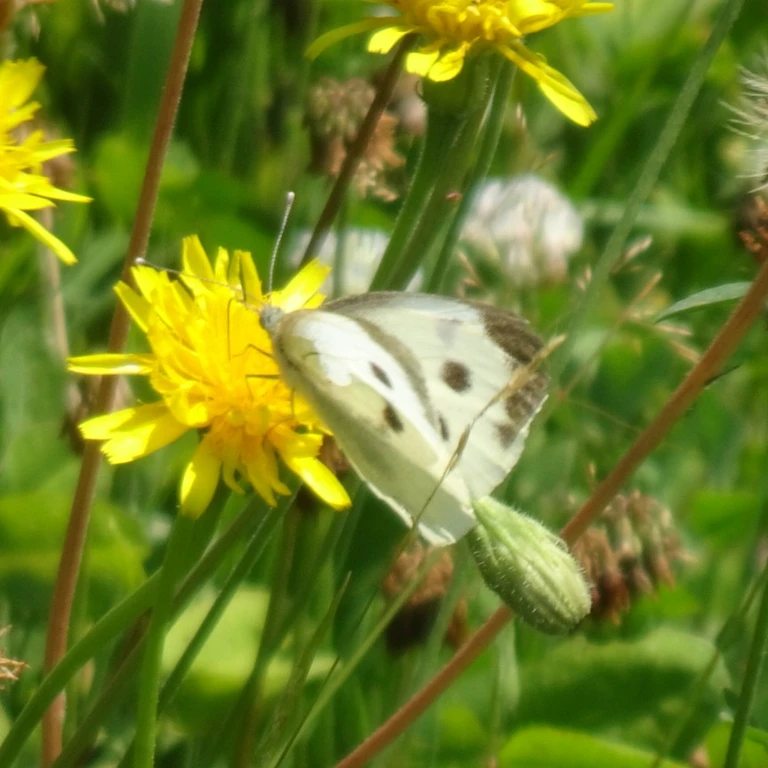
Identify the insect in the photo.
Pieris brassicae
